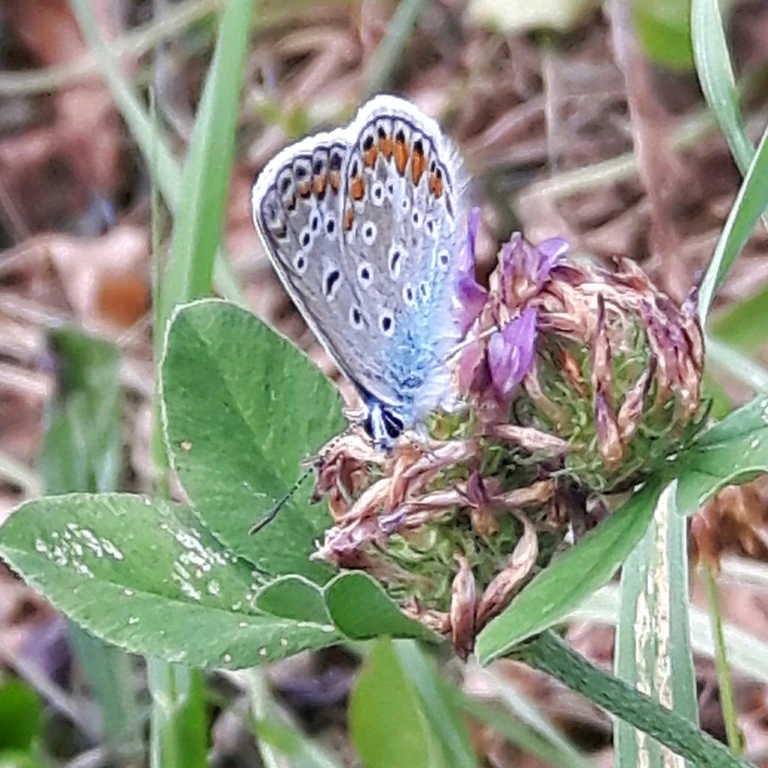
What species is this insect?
Polyommatus icarus
